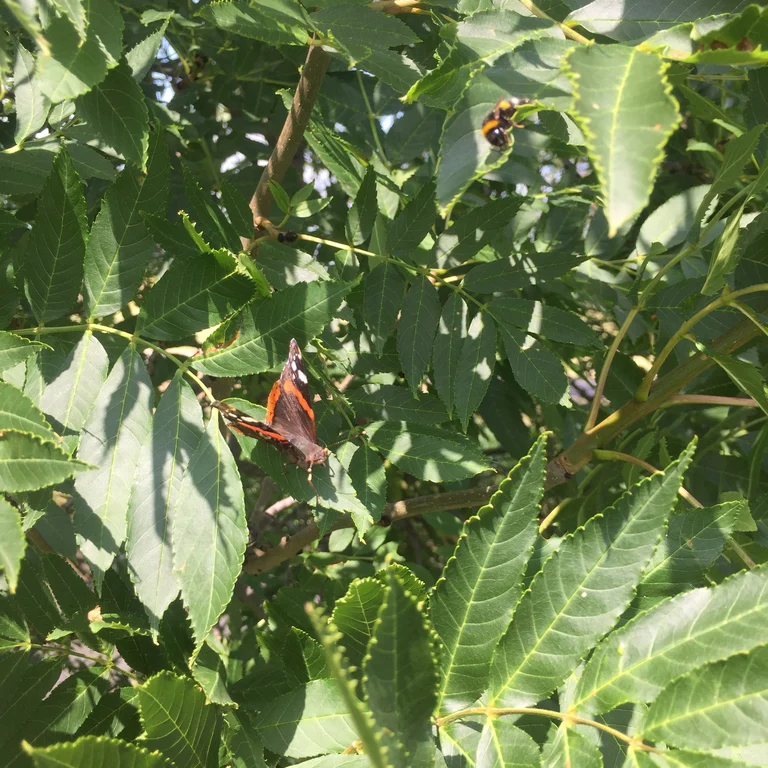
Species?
Vanessa atalanta
